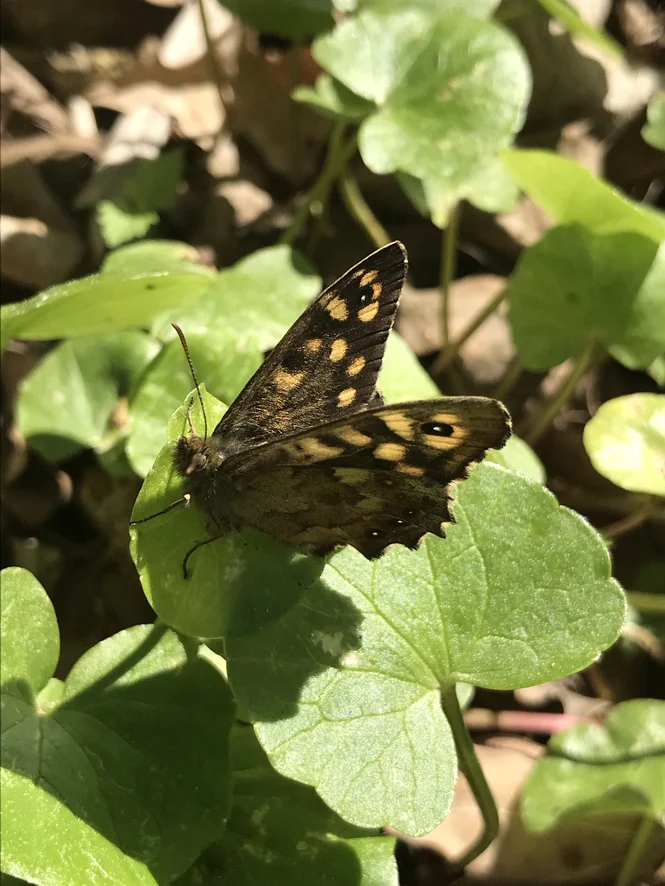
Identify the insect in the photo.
Pararge aegeria
